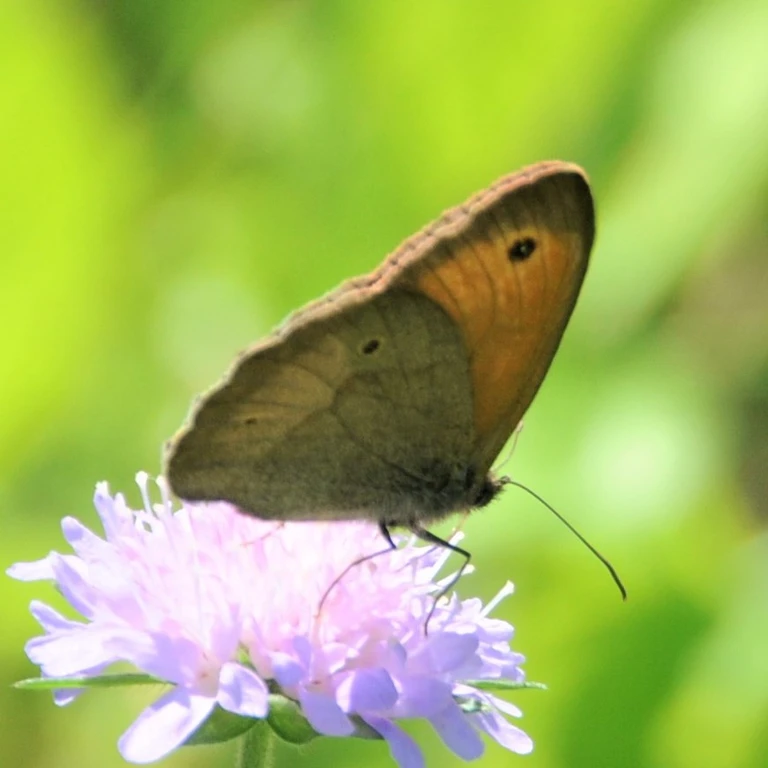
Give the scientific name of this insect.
Maniola jurtina
